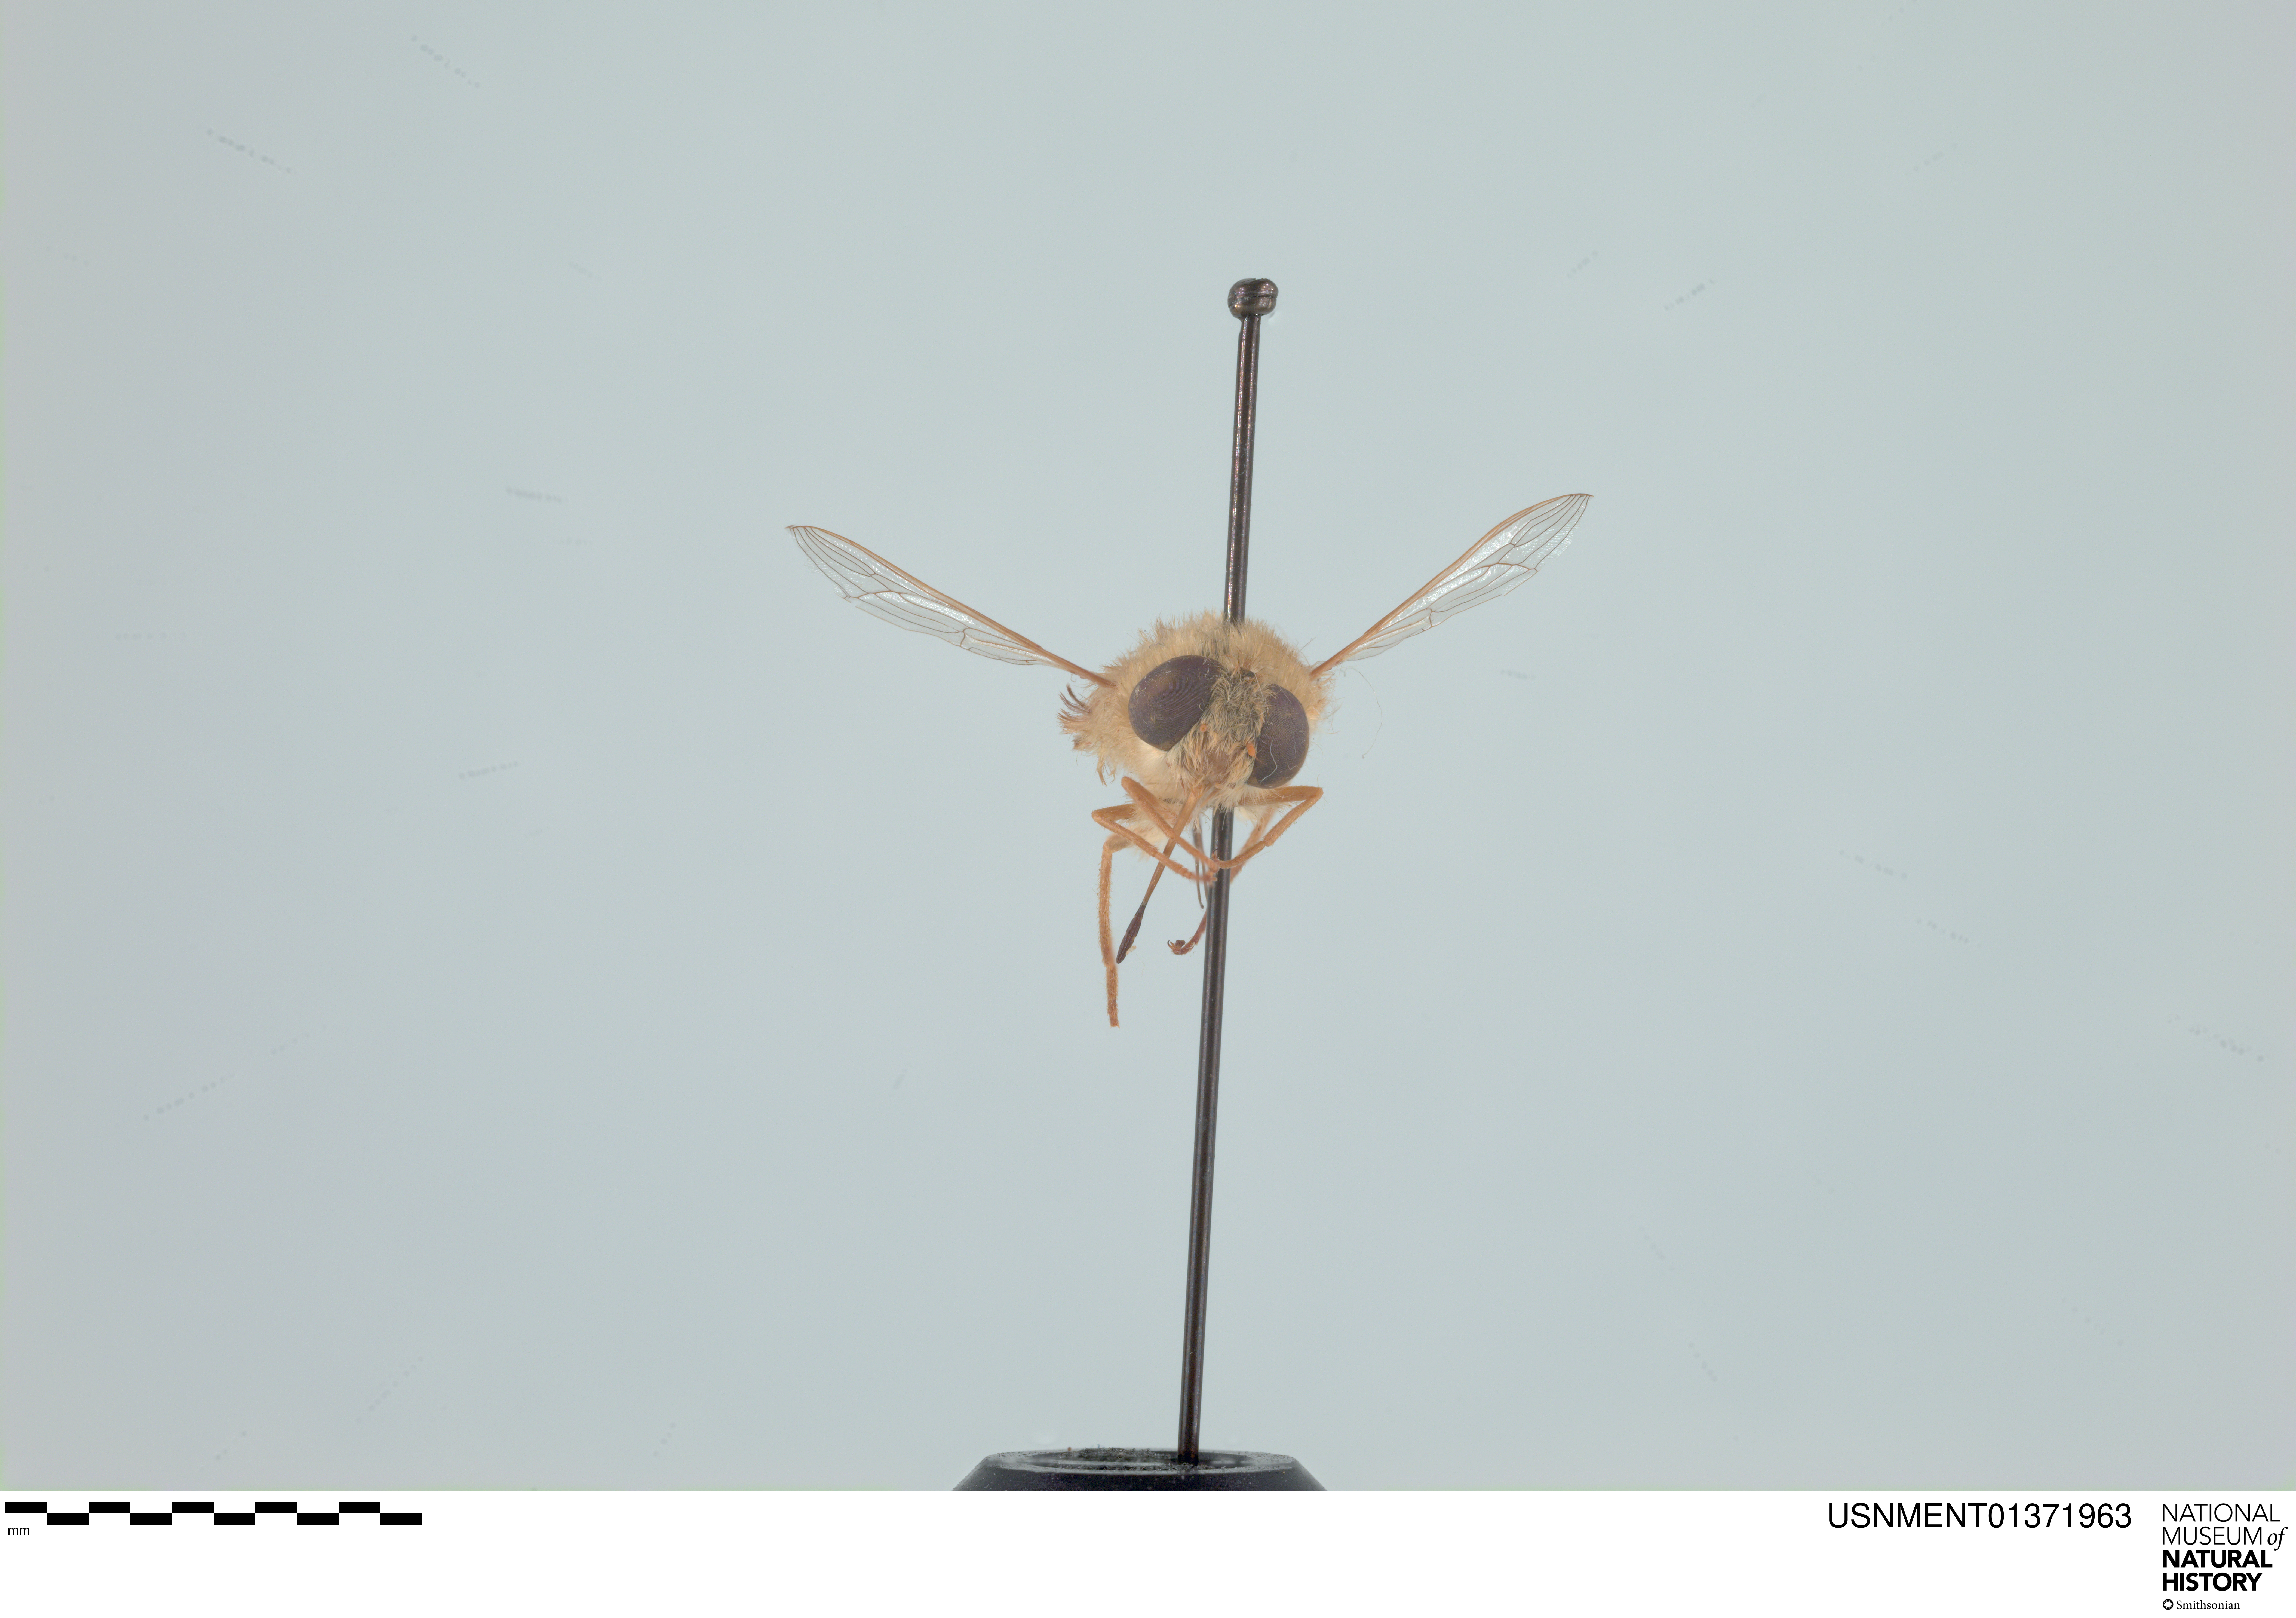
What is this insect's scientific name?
Neorhynchocephalus vitripennis
